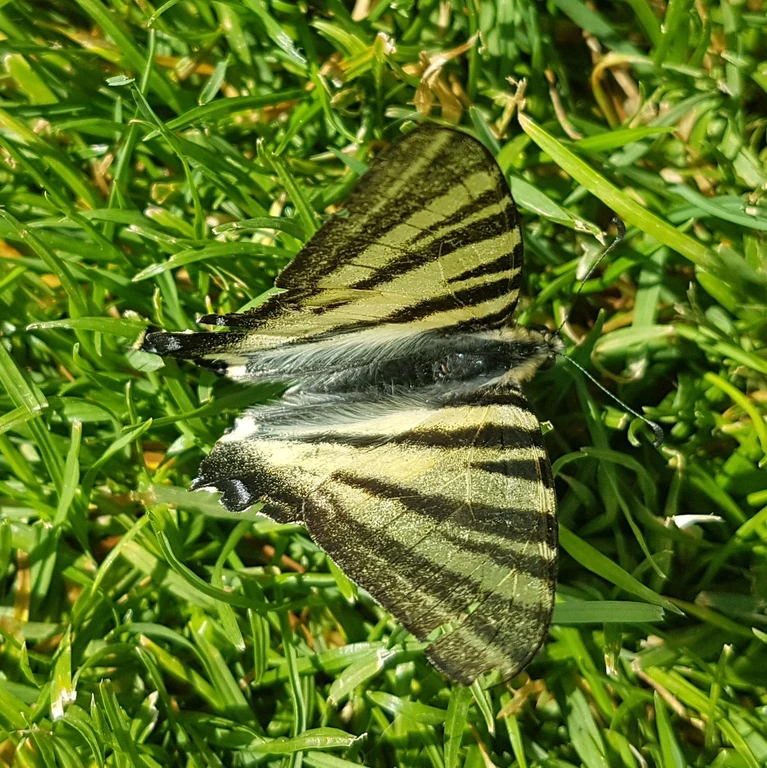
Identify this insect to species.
Iphiclides podalirius
